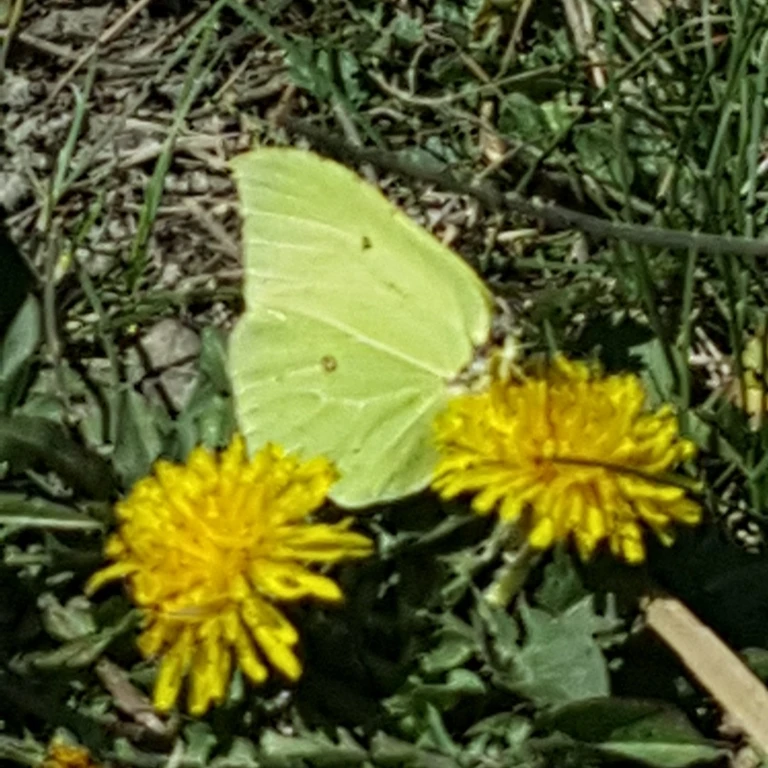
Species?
Gonepteryx rhamni
